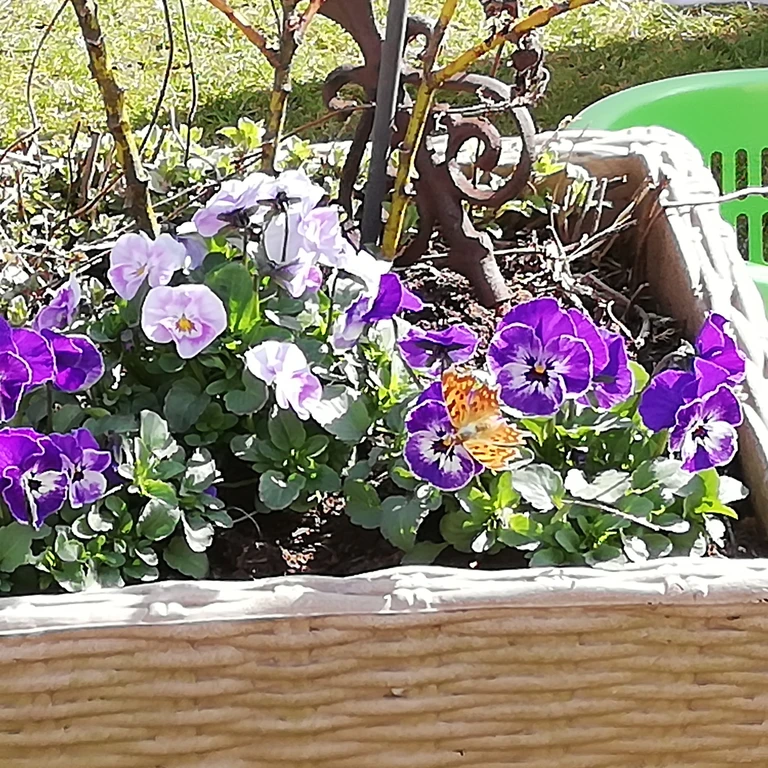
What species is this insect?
Polygonia c-album
